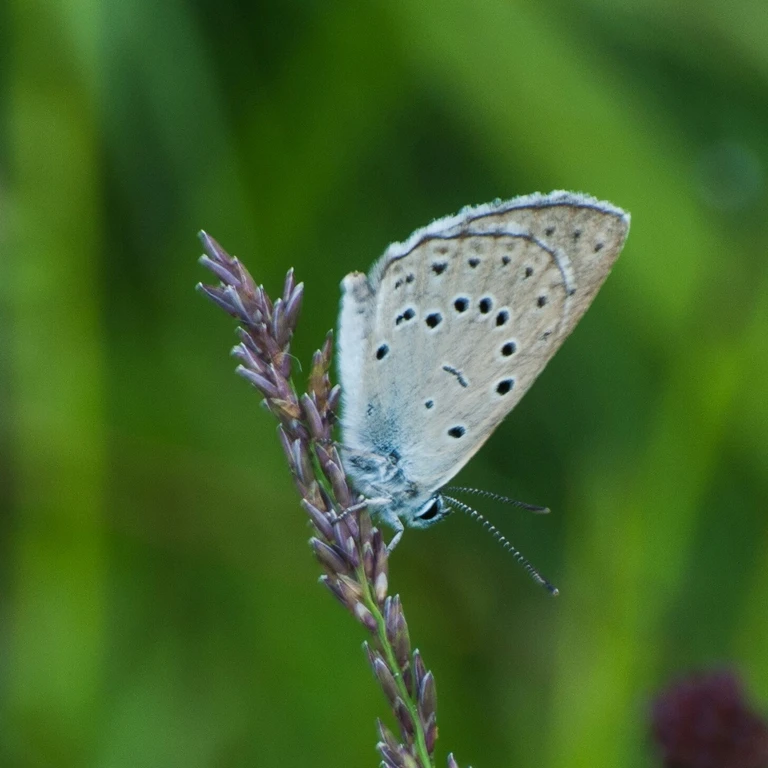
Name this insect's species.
Phengaris teleius
